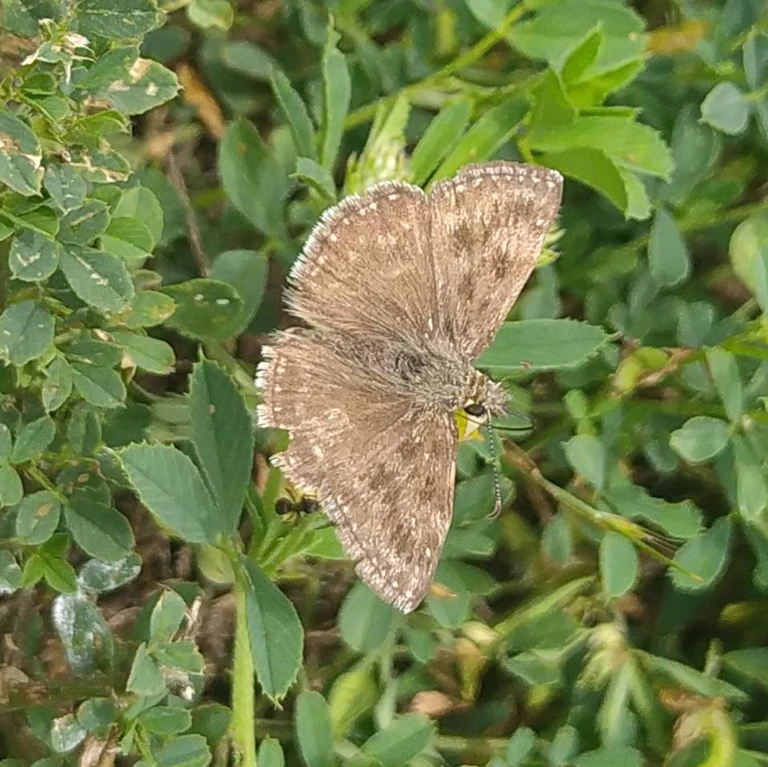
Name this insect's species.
Erynnis tages
